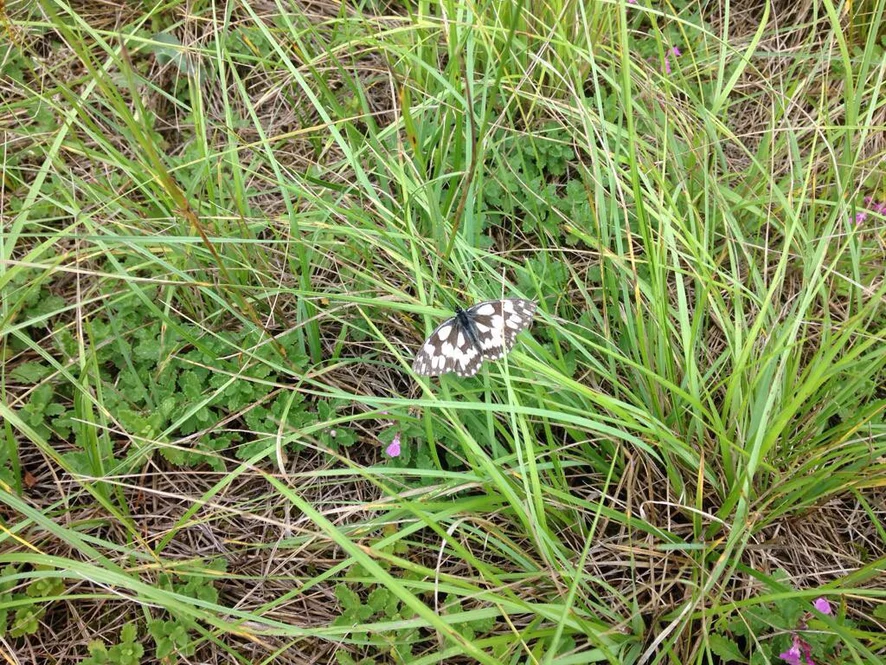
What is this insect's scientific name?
Melanargia galathea
